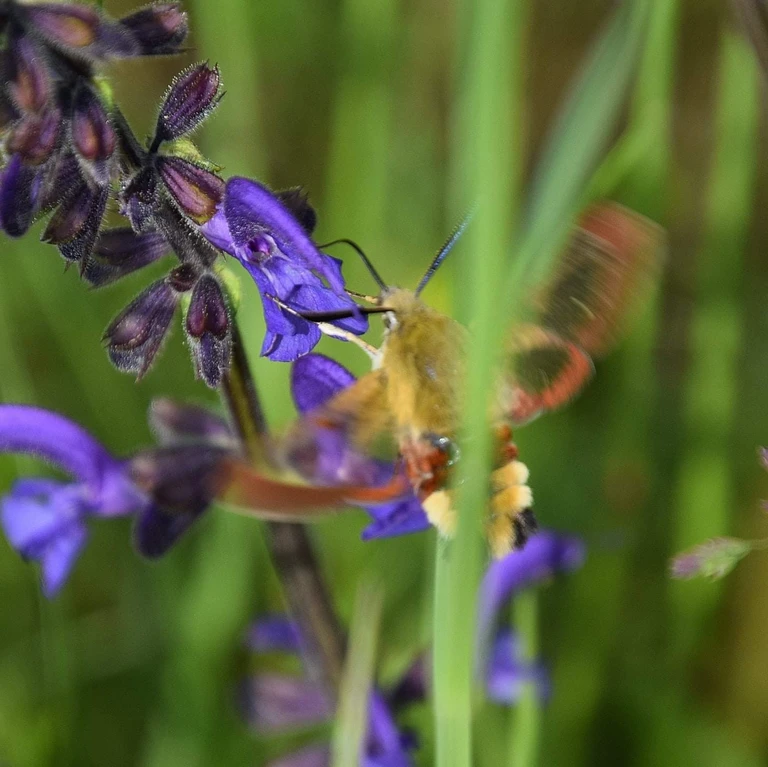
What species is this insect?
Hemaris fuciformis
